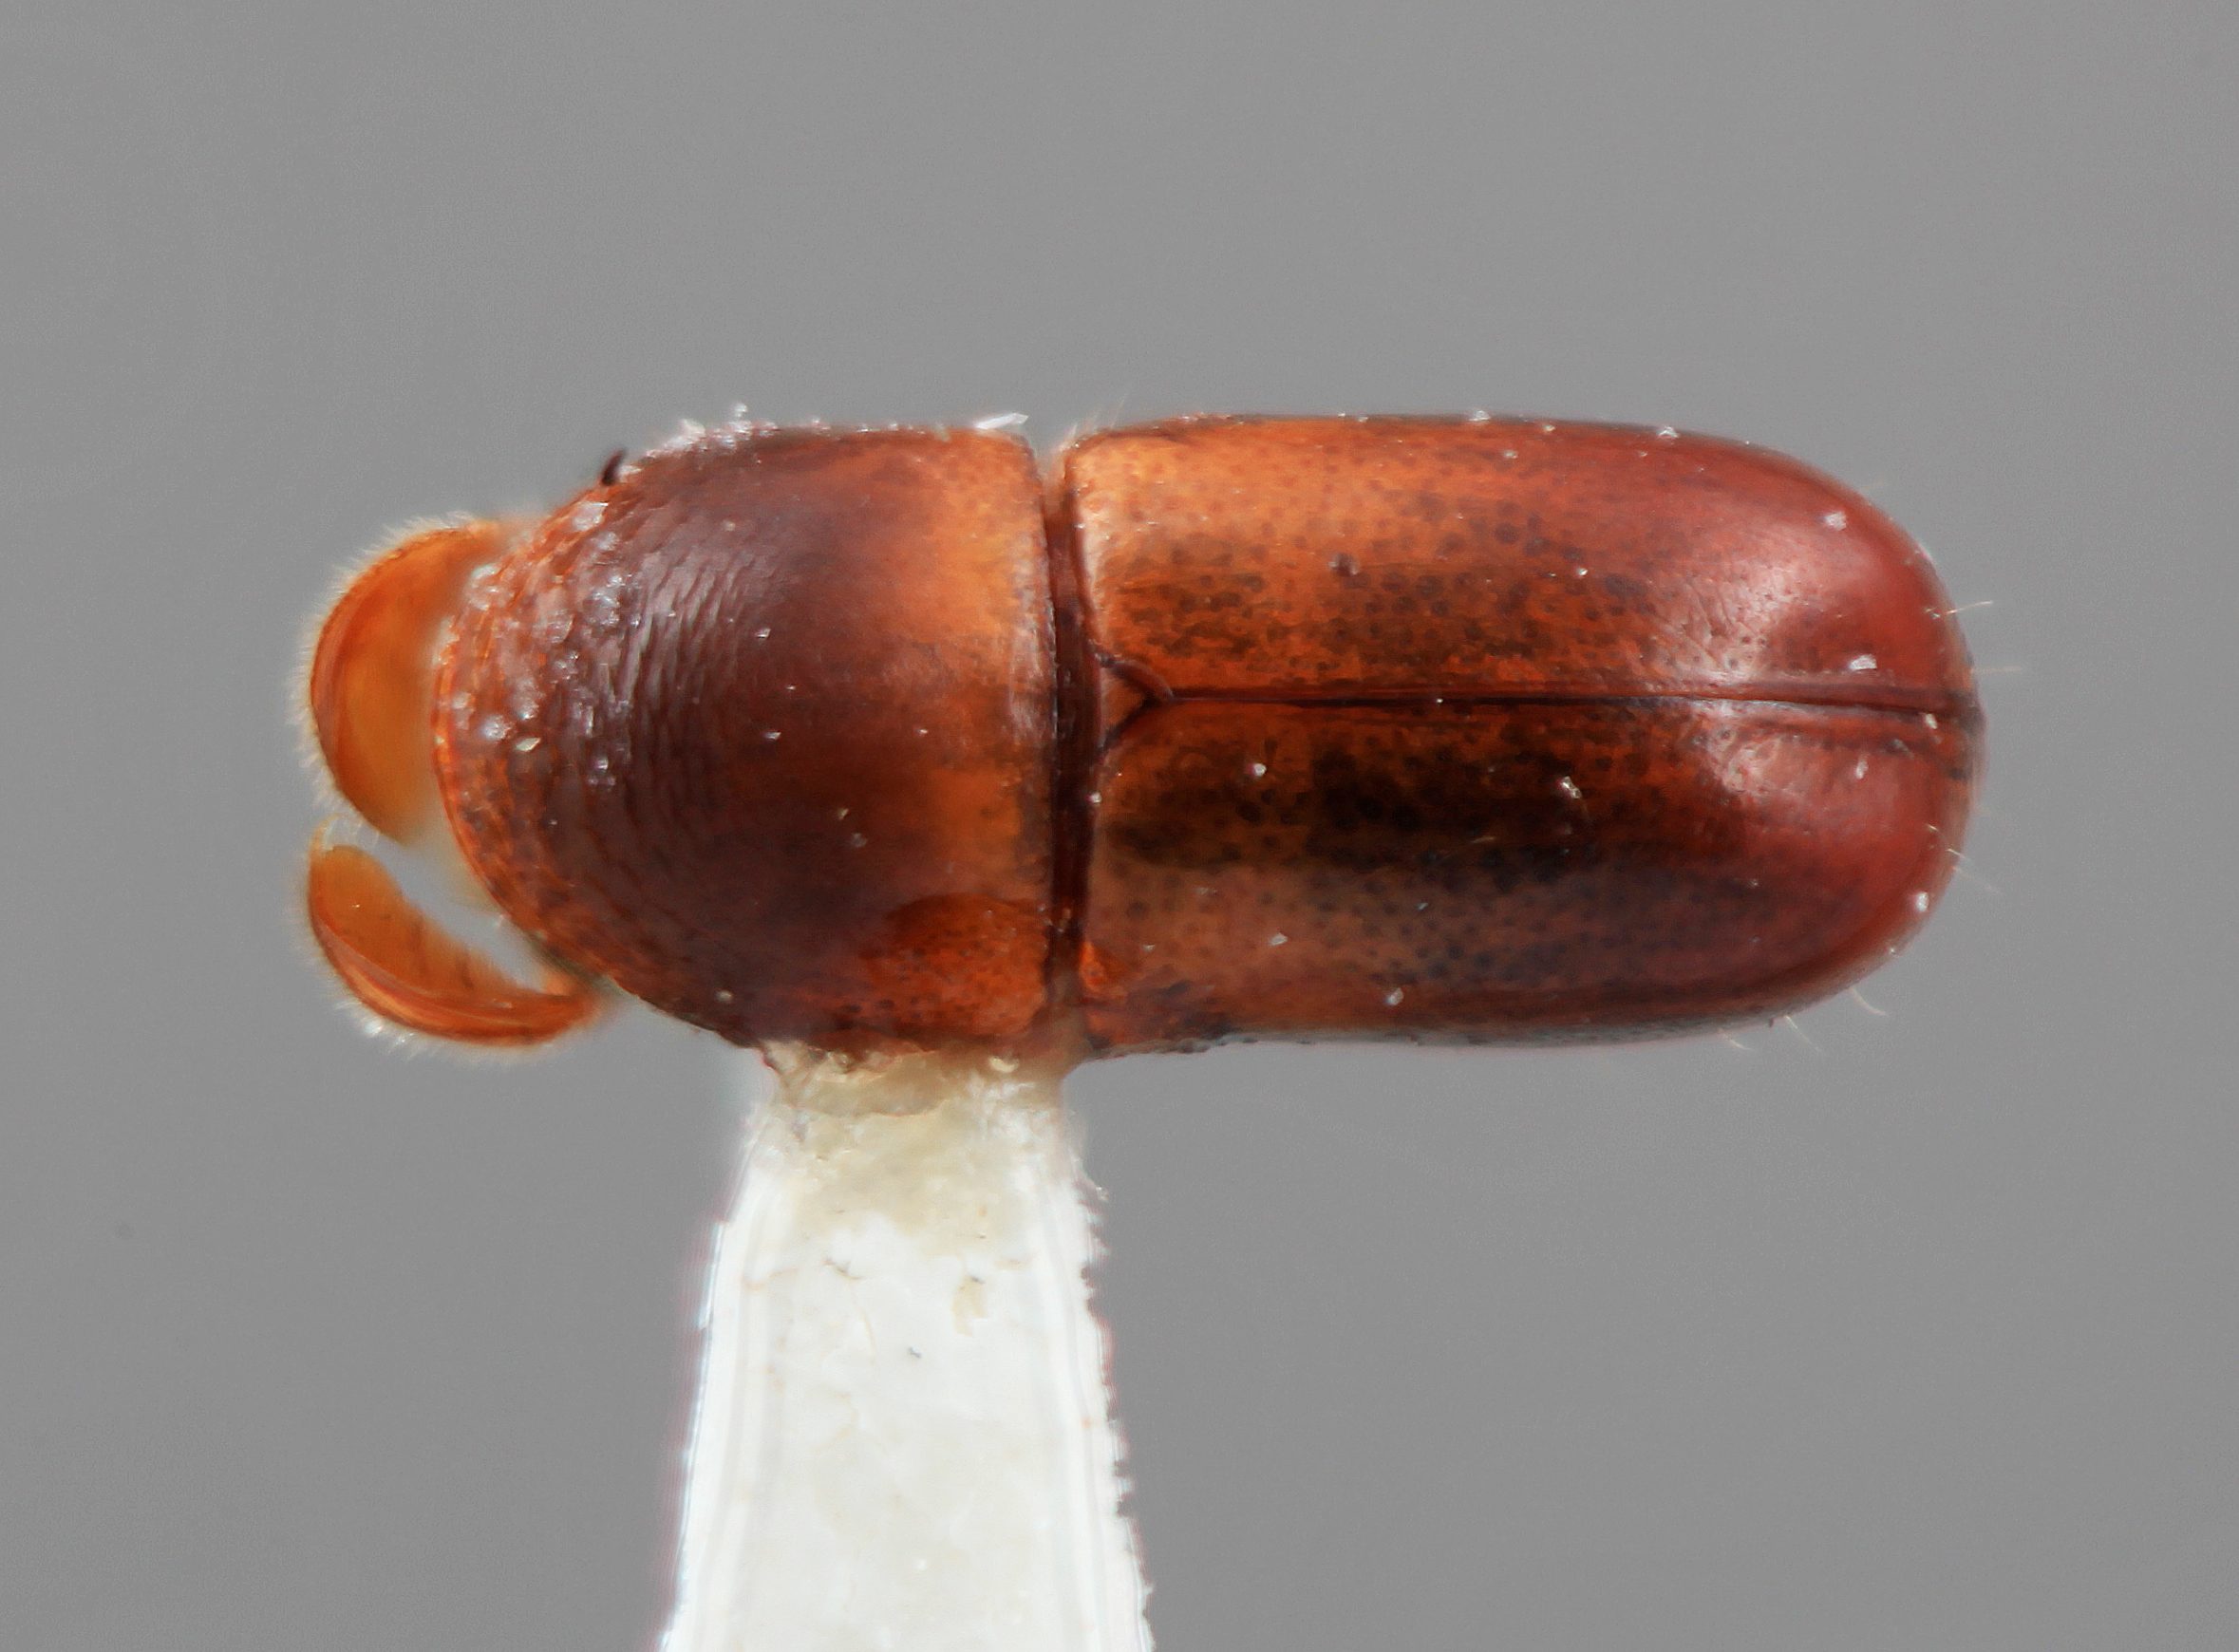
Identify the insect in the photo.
Corthylus splendens
